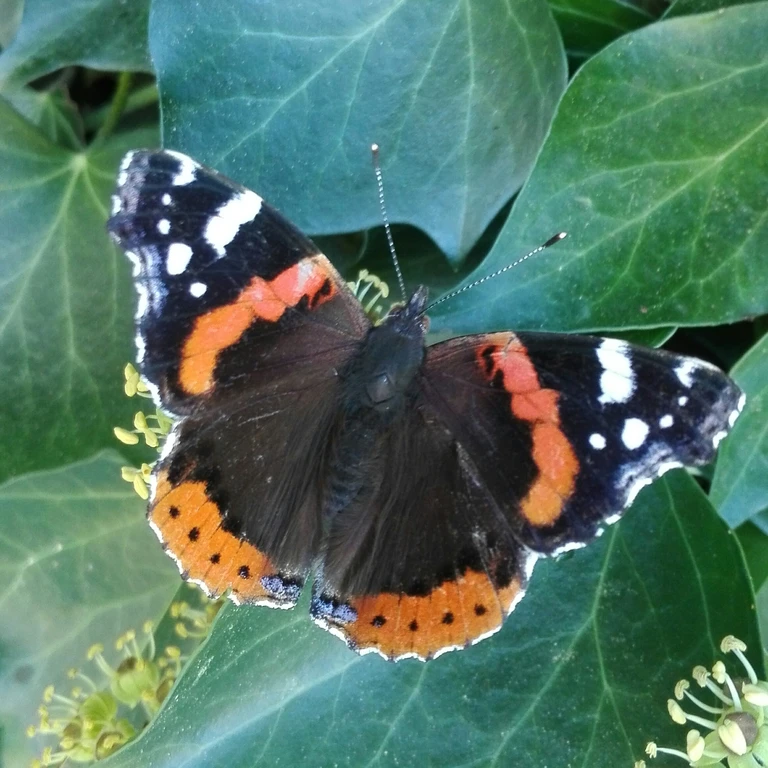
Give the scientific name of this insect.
Vanessa atalanta
